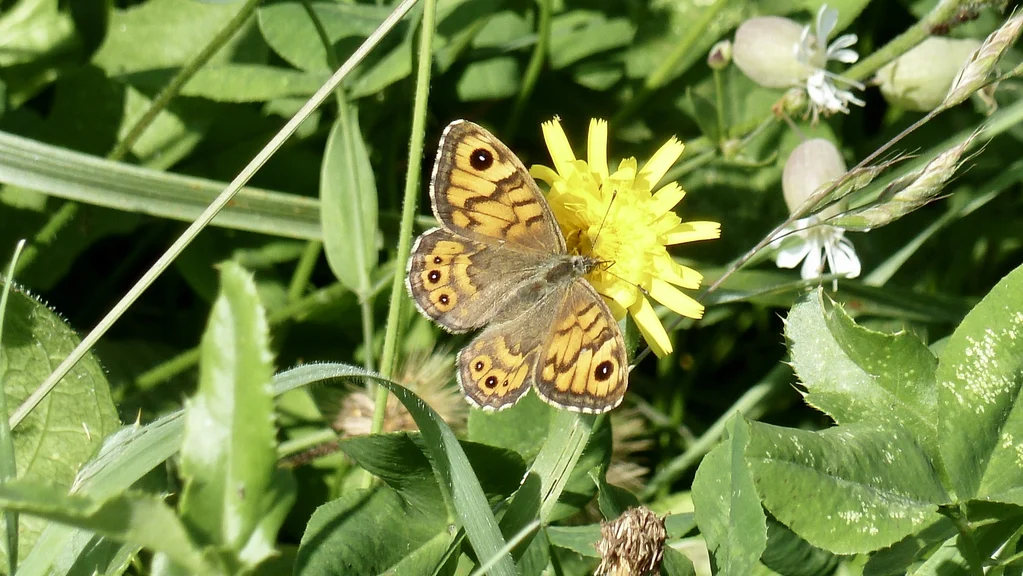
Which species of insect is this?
Lasiommata megera (also Pararge megera)
